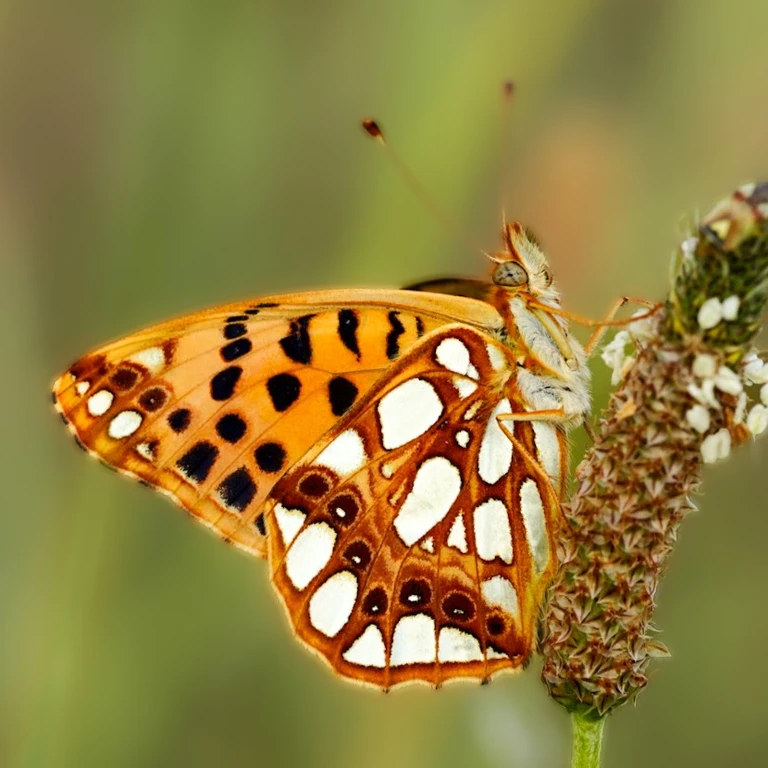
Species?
Issoria lathonia
